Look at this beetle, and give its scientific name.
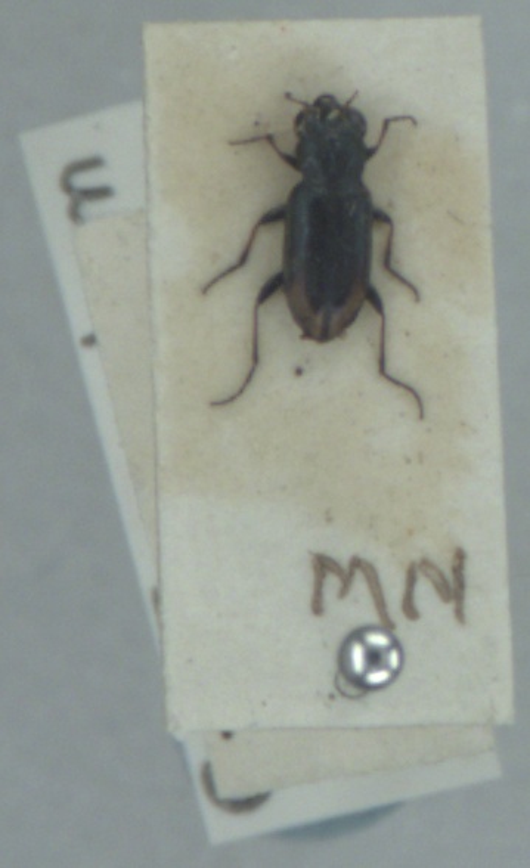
Notiophilus substriatus
